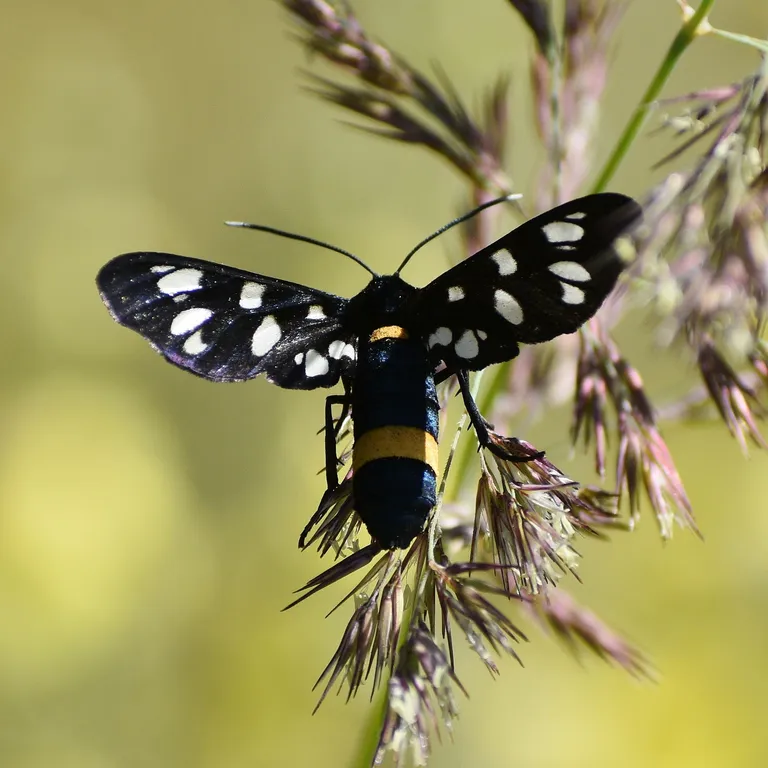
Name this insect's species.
Amata phegea
